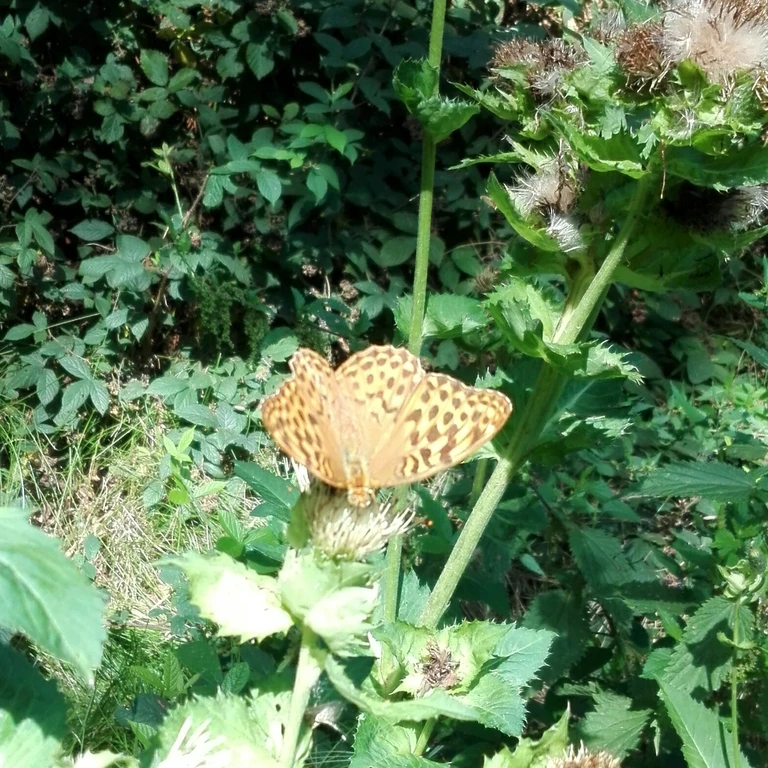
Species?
Argynnis paphia
